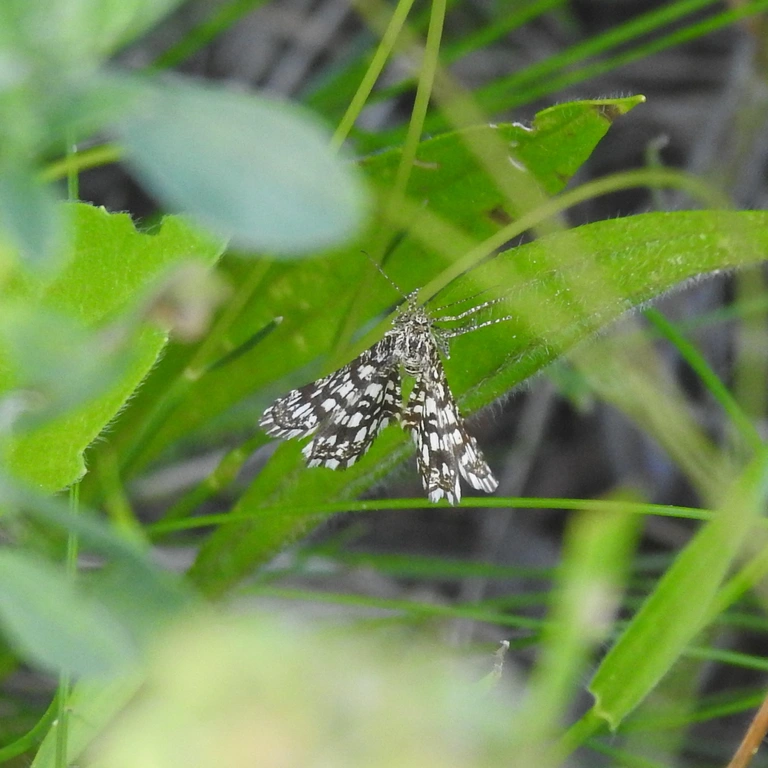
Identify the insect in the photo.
Chiasmia clathrata
